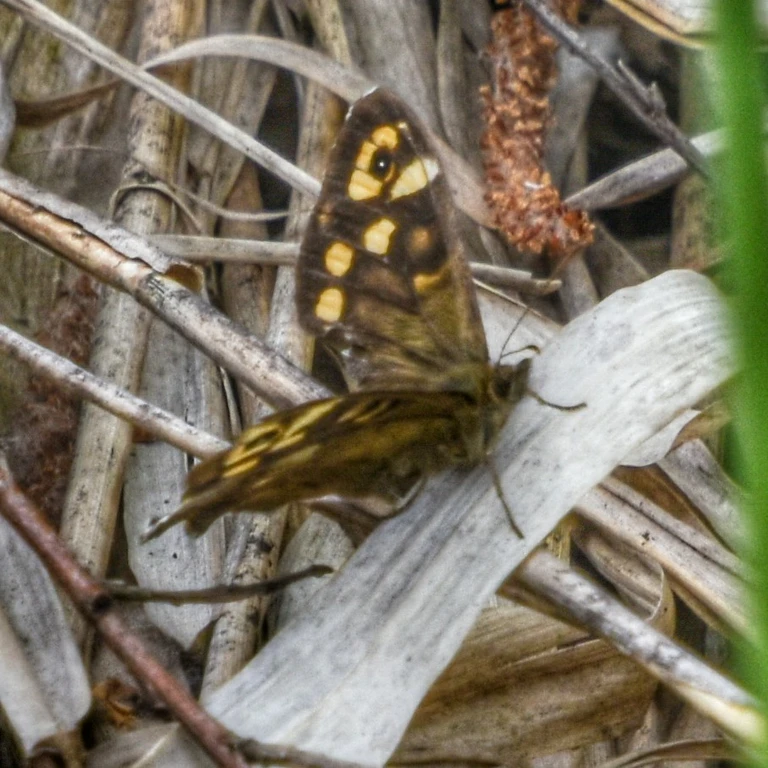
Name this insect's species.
Pararge aegeria
